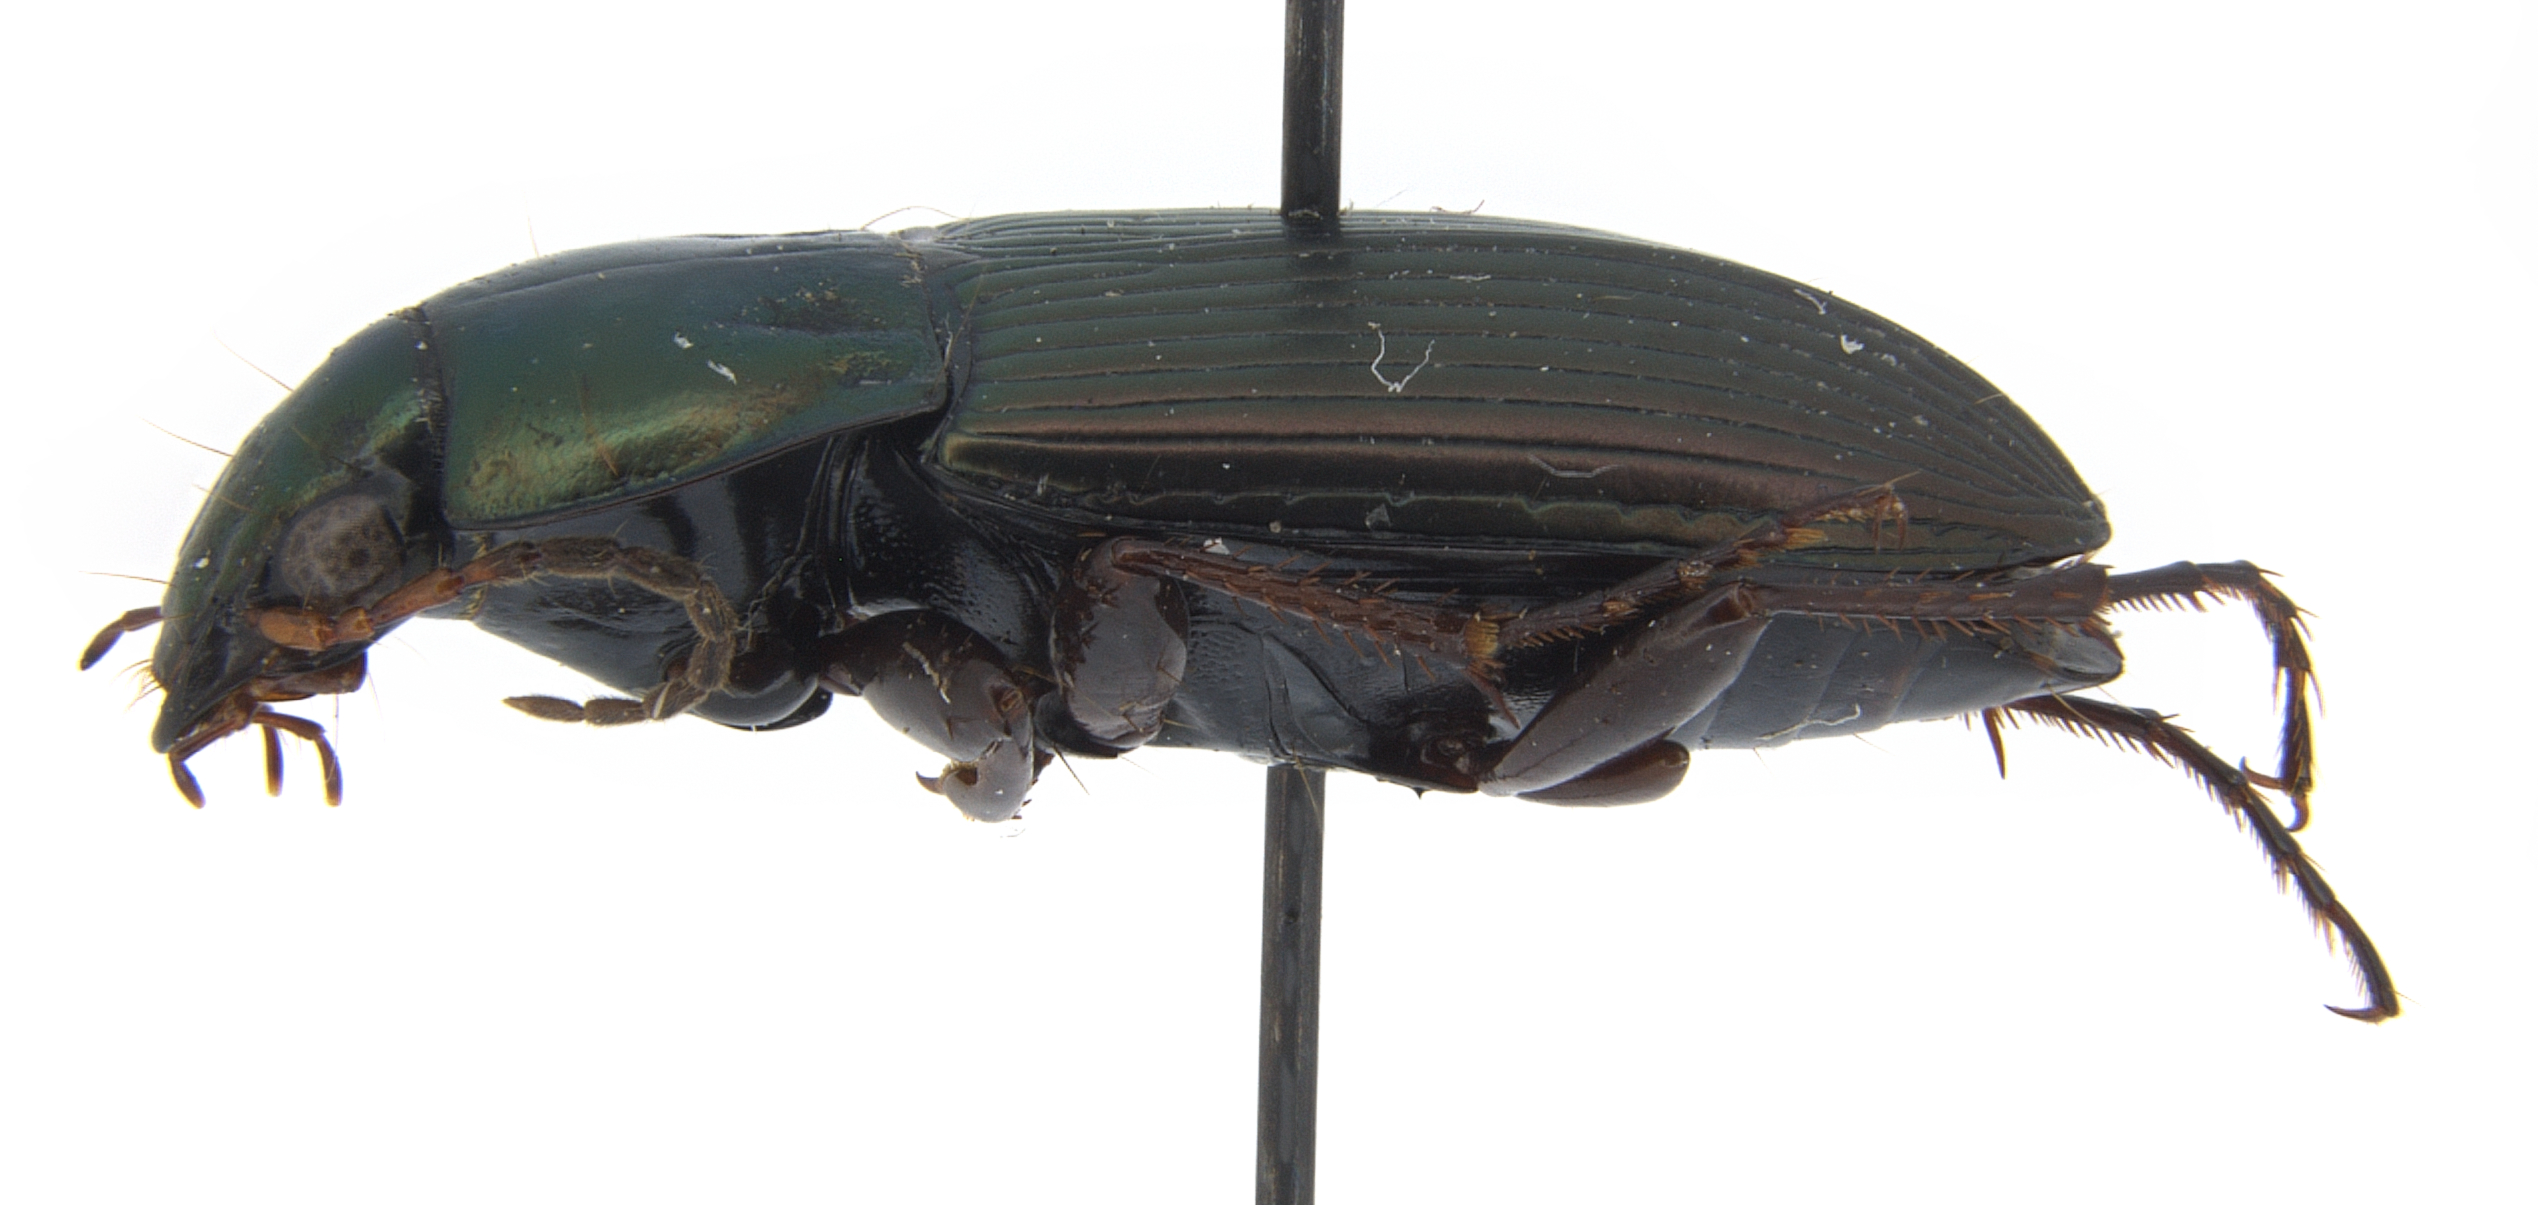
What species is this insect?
Pterostichus lucublandus (also Poecilus lucublandus)
